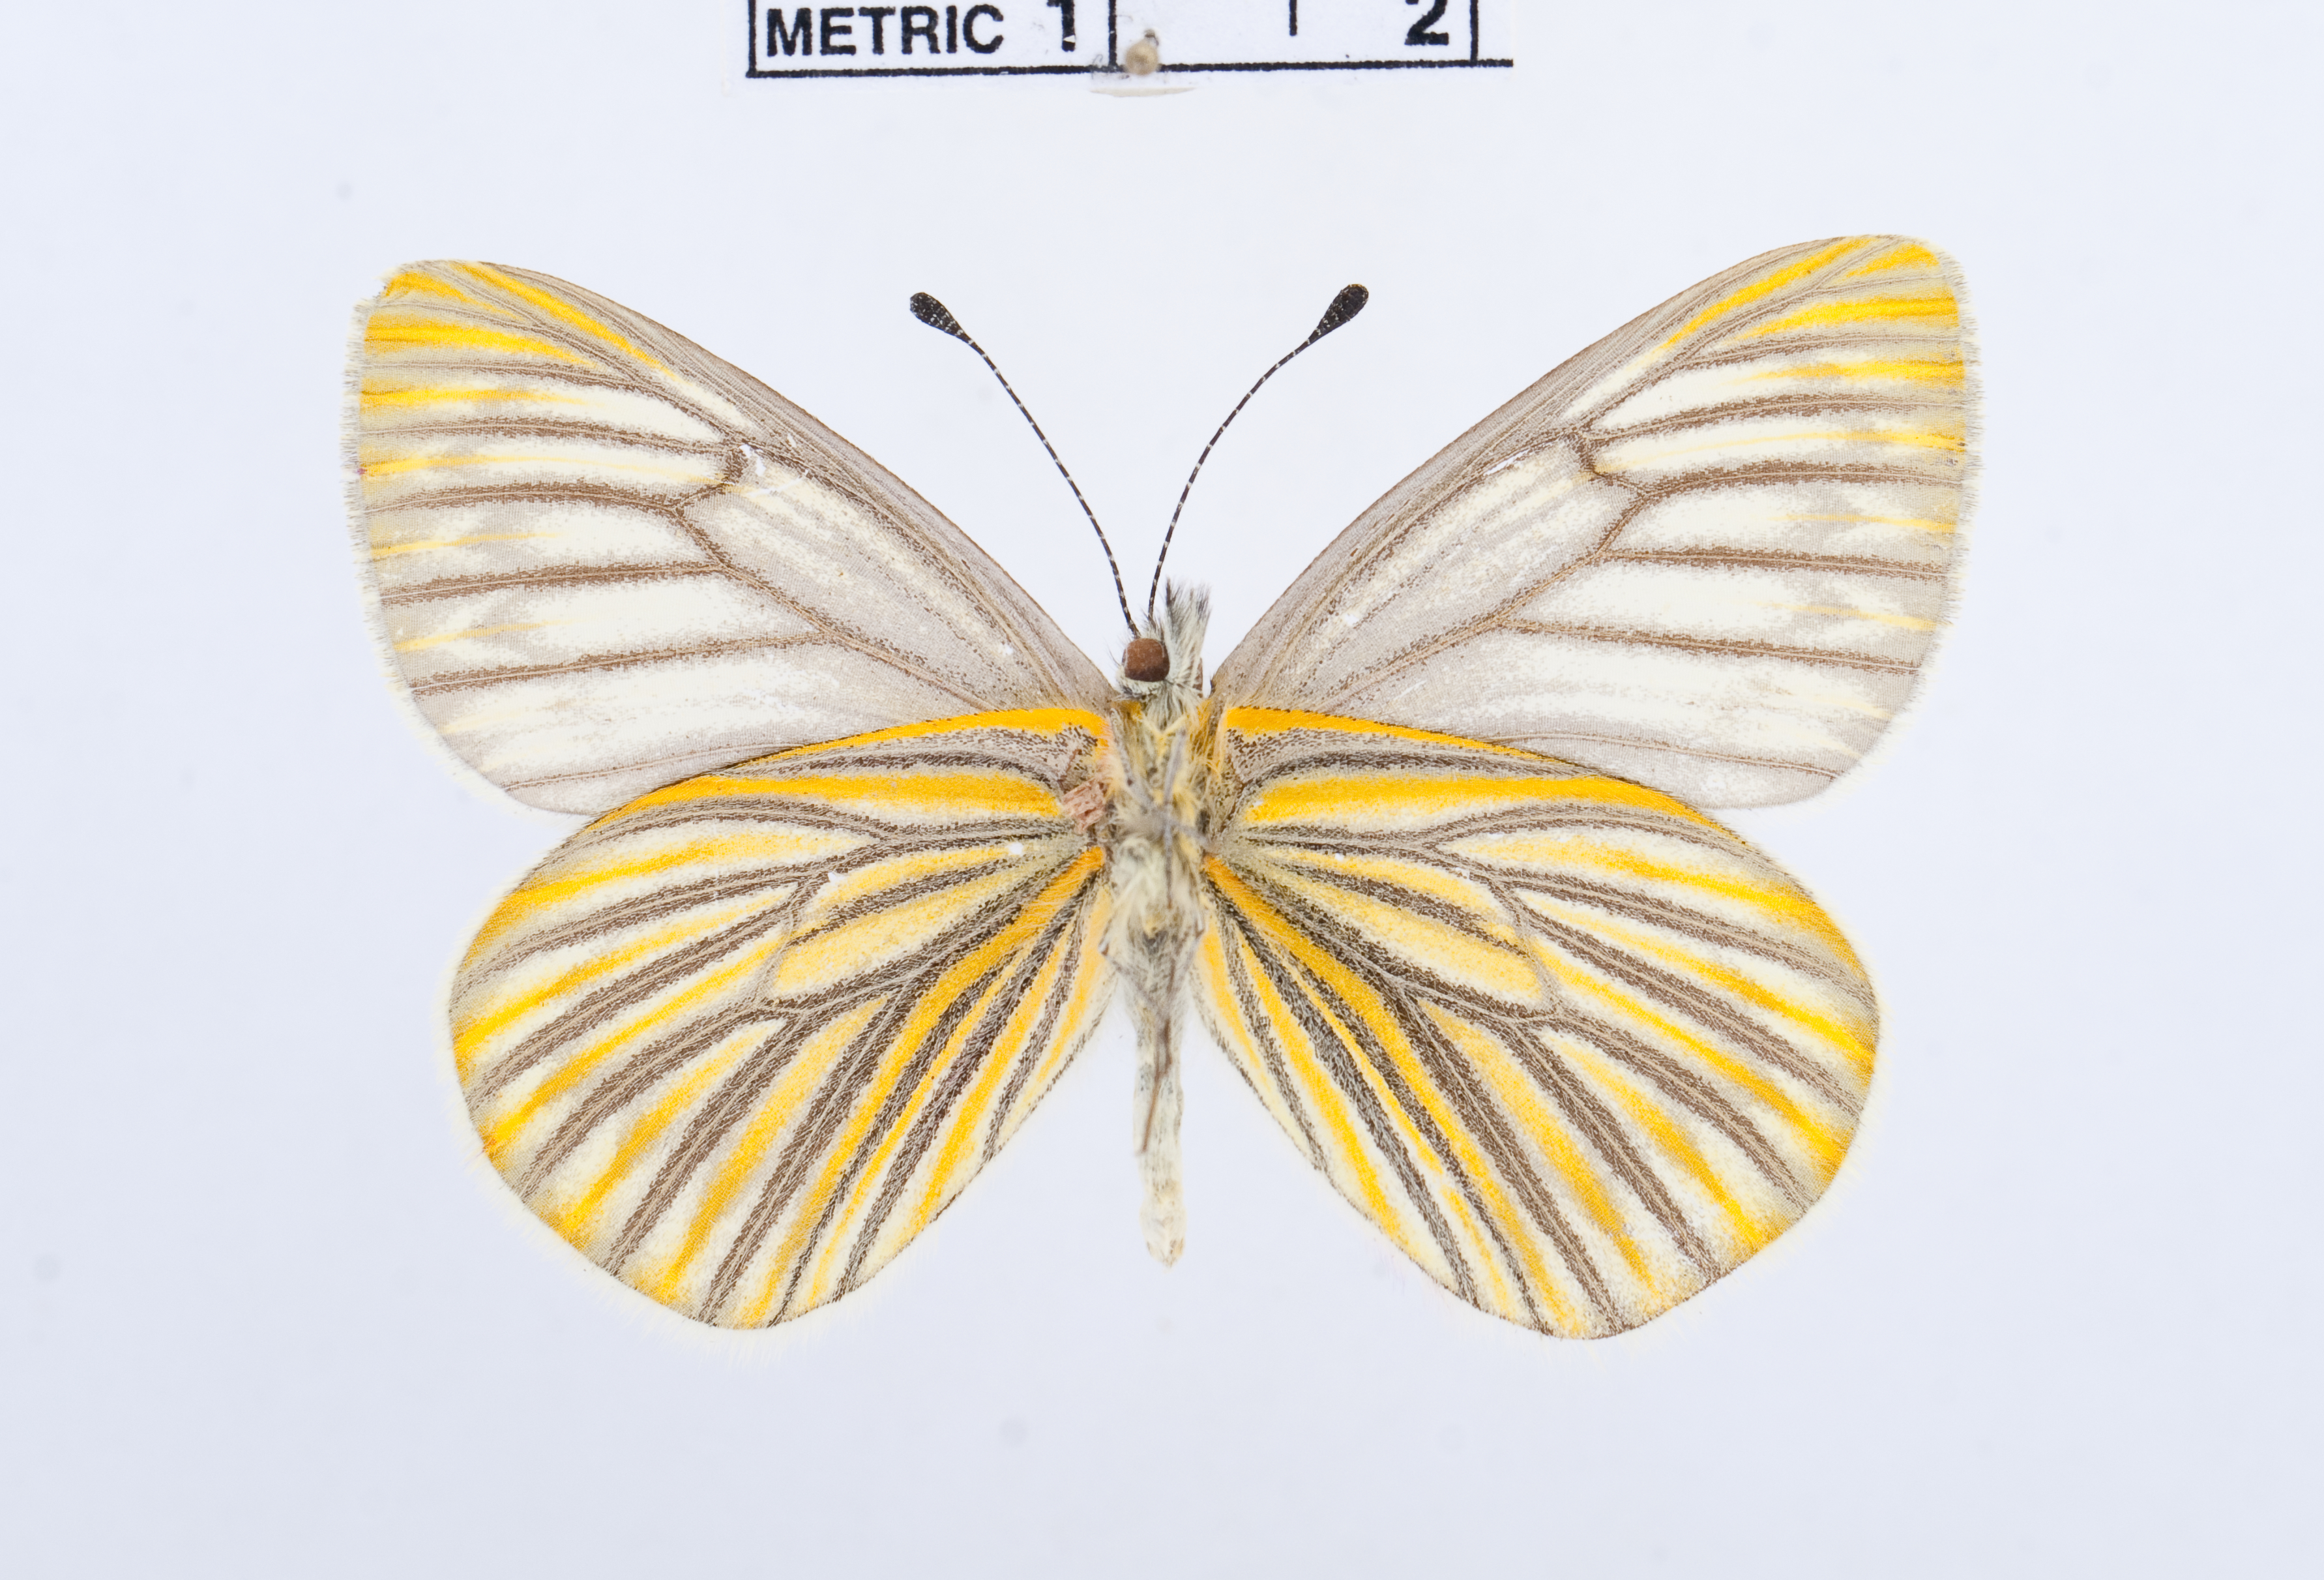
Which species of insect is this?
Tatochila stigmadice
